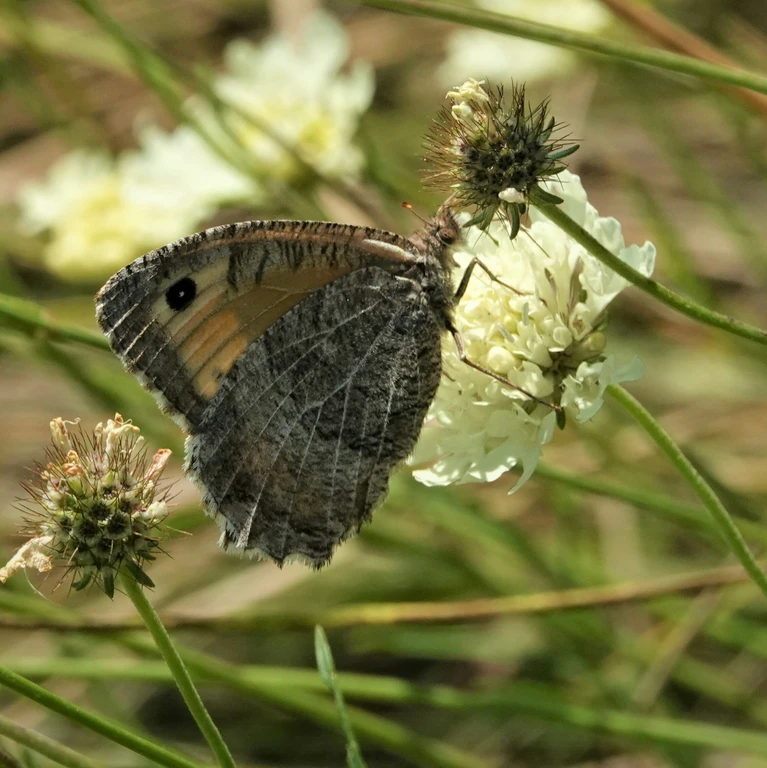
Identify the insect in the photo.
Arethusana arethusa
